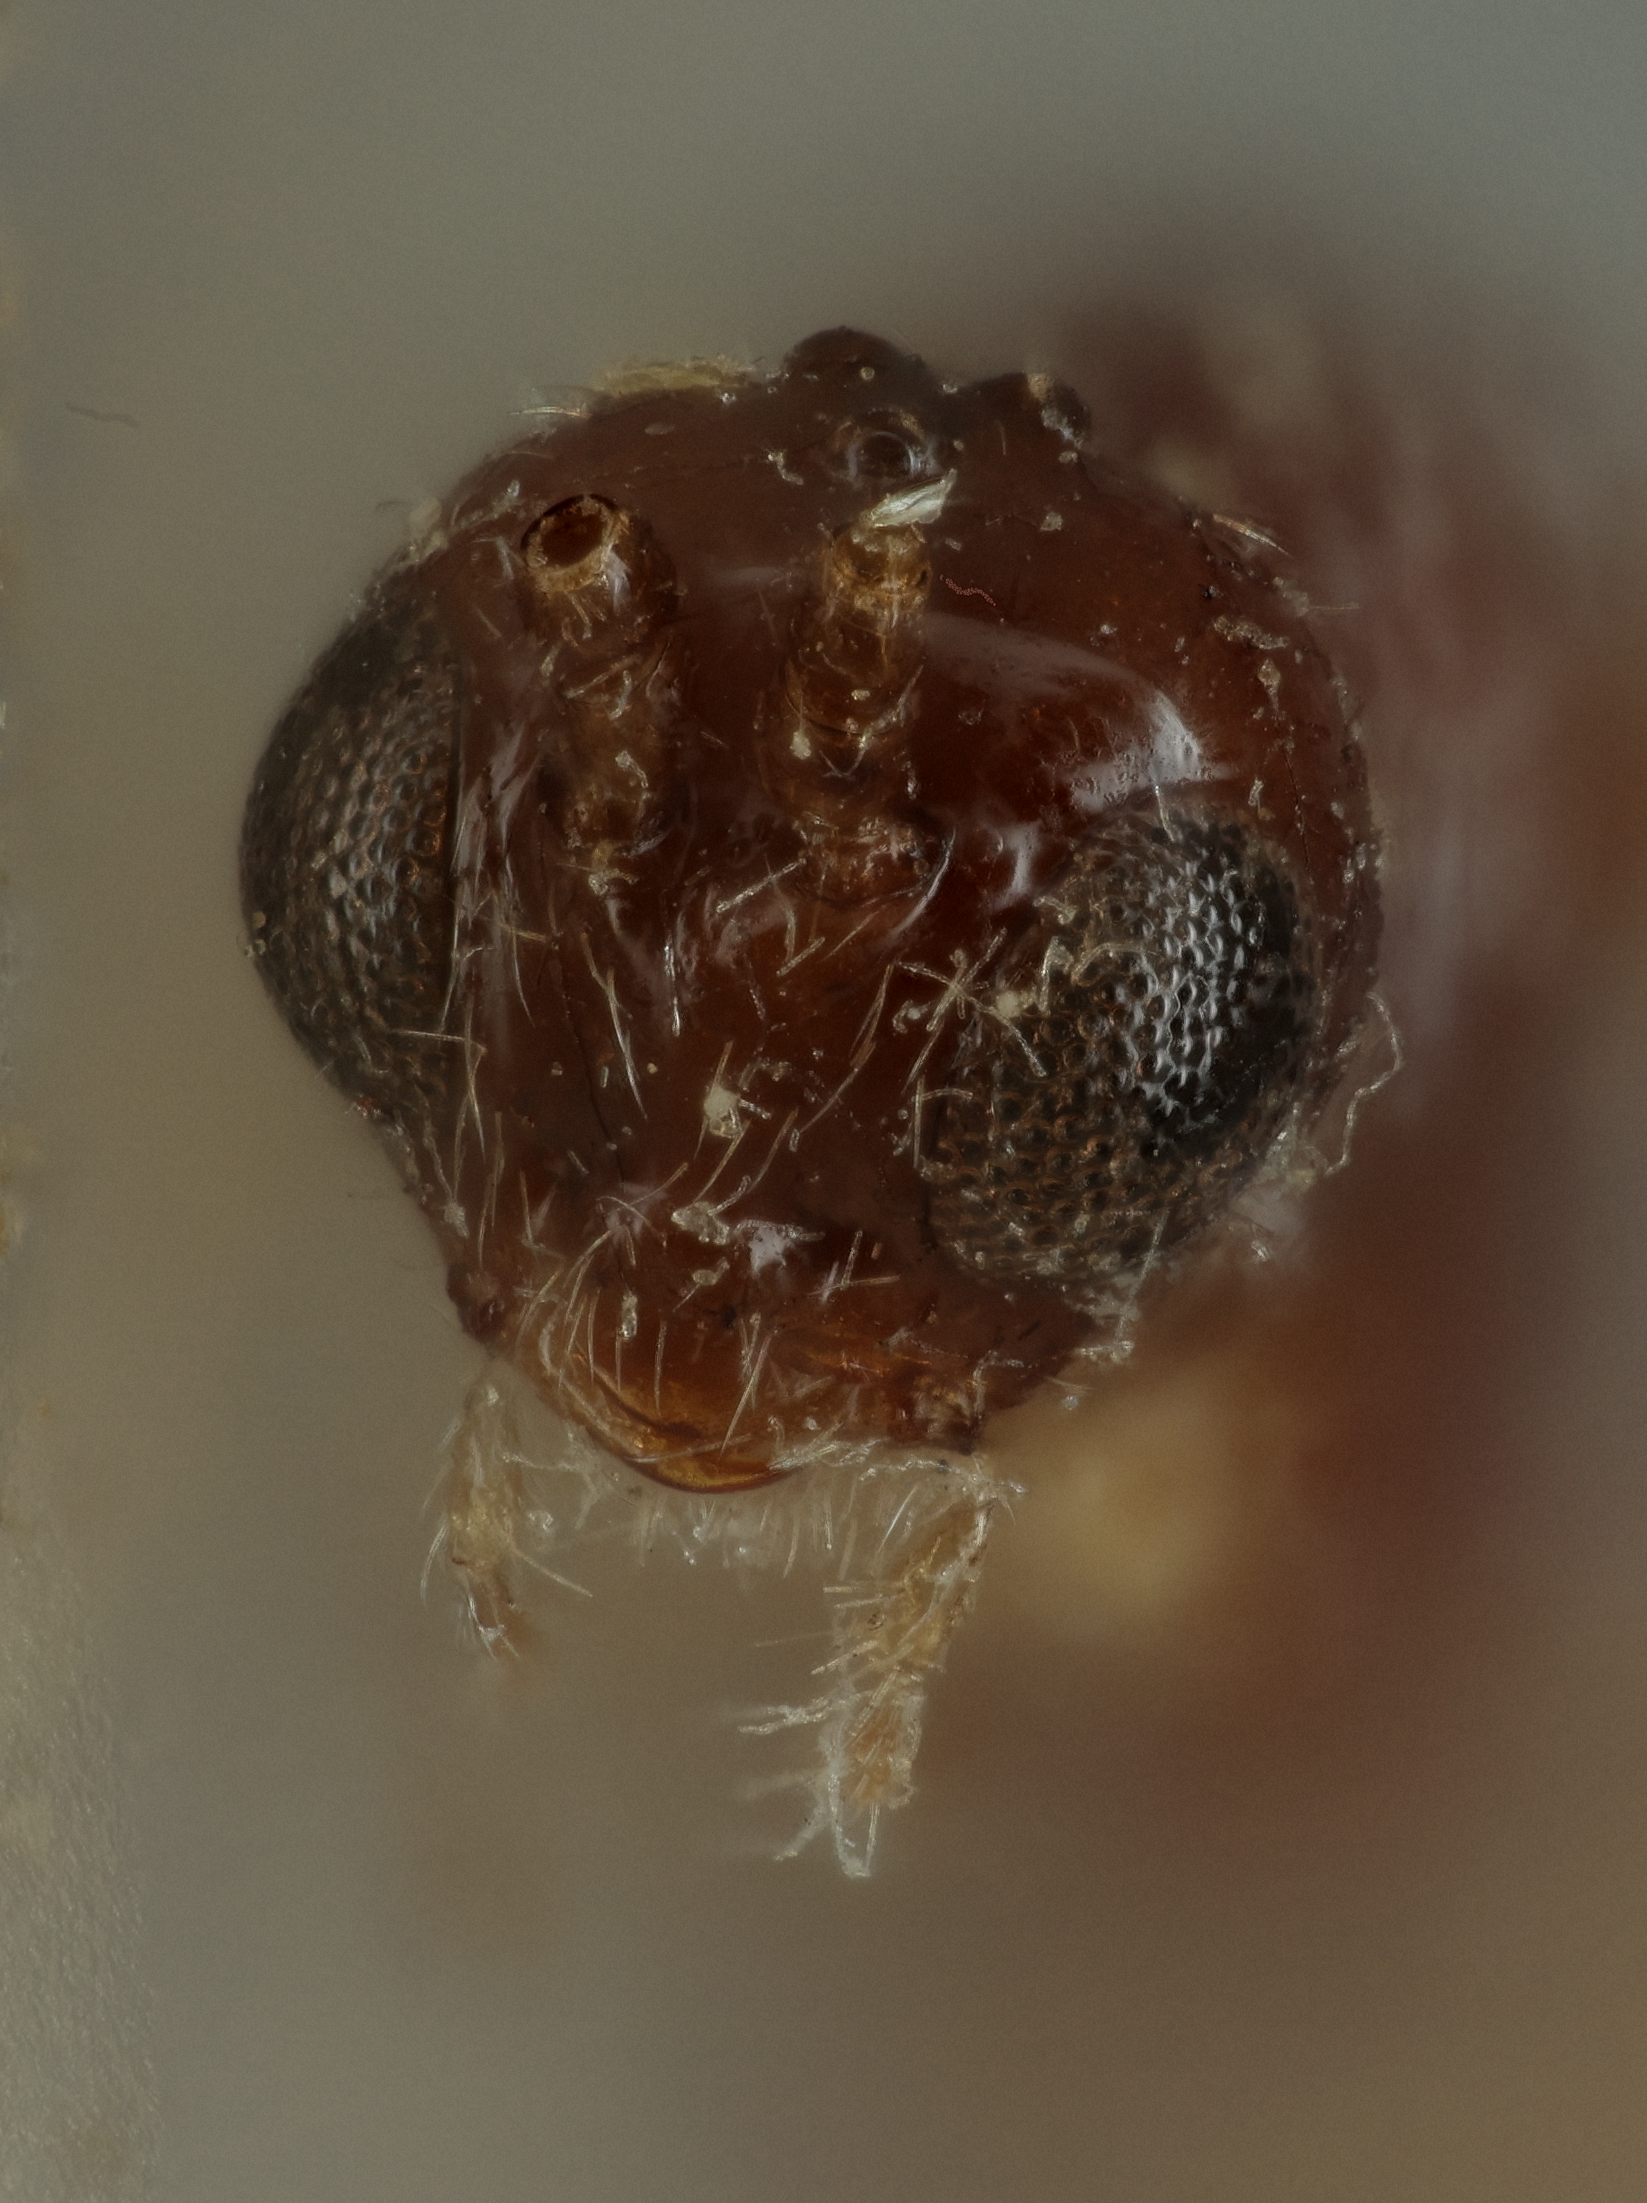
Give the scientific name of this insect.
Paron cerasaphis
